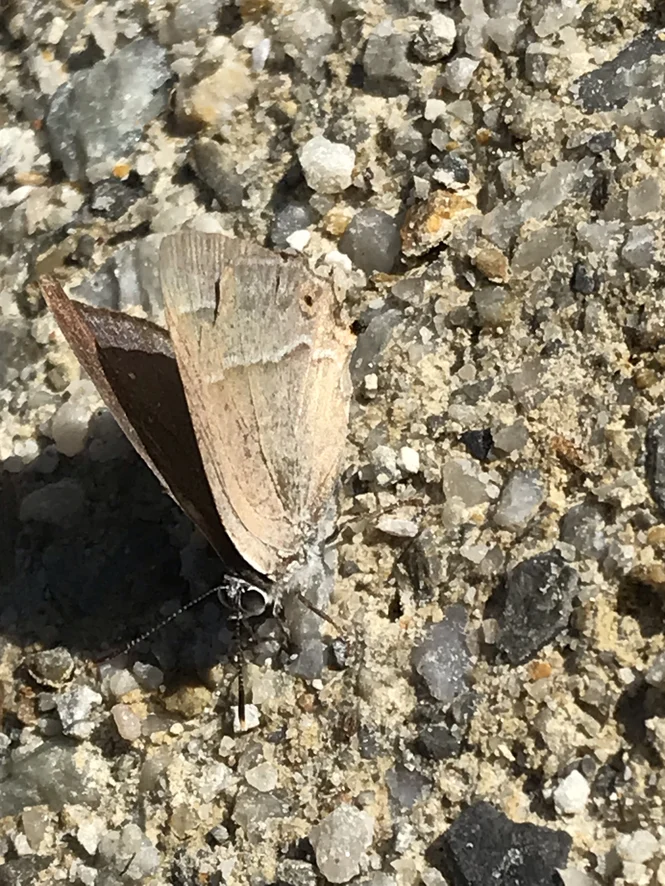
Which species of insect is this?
Favonius quercus (also Quercusia quercus)
